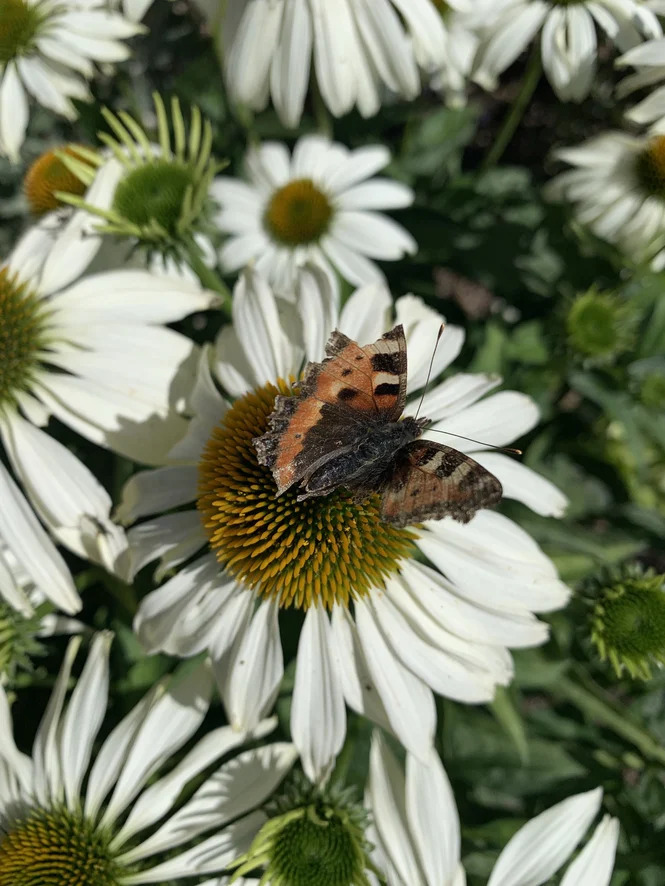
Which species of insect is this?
Aglais urticae
